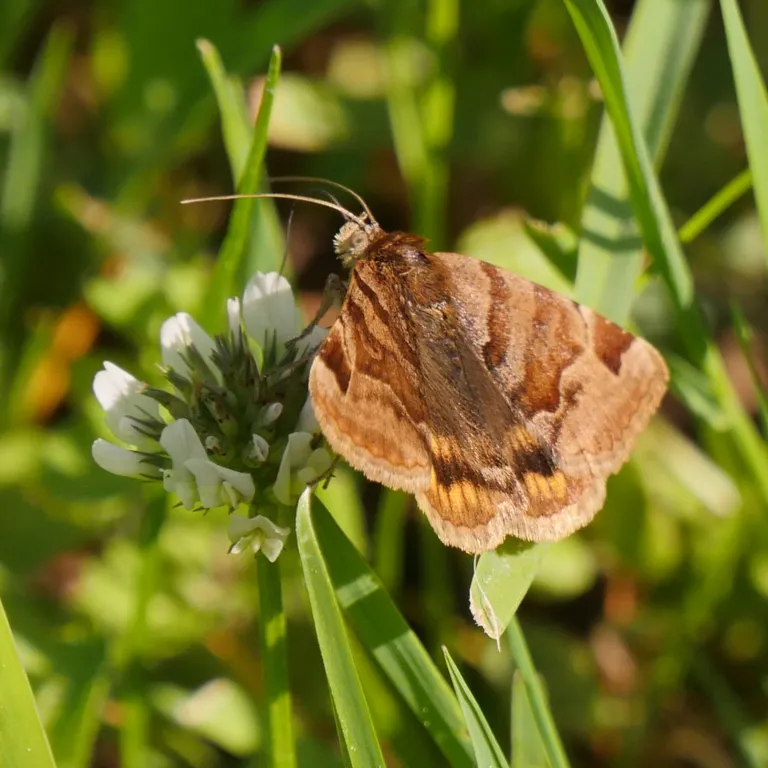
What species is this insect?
Euclidia glyphica
